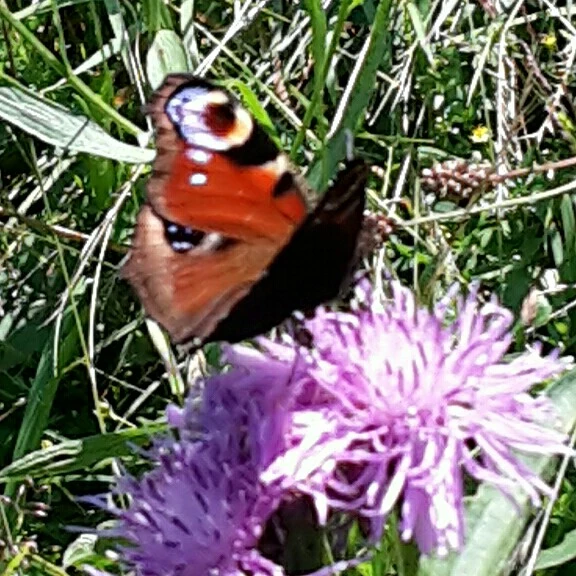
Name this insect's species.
Aglais io
